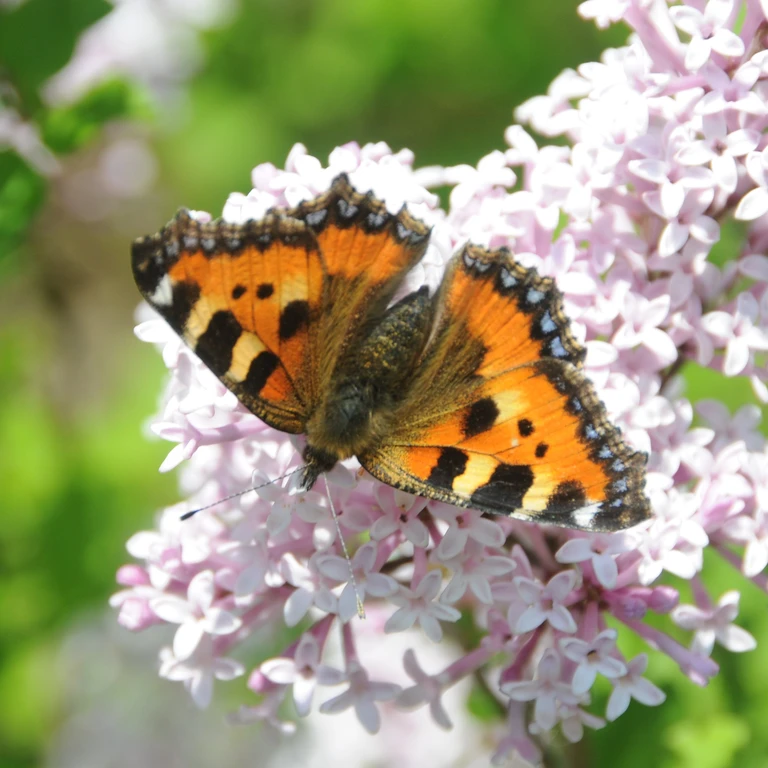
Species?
Aglais urticae
